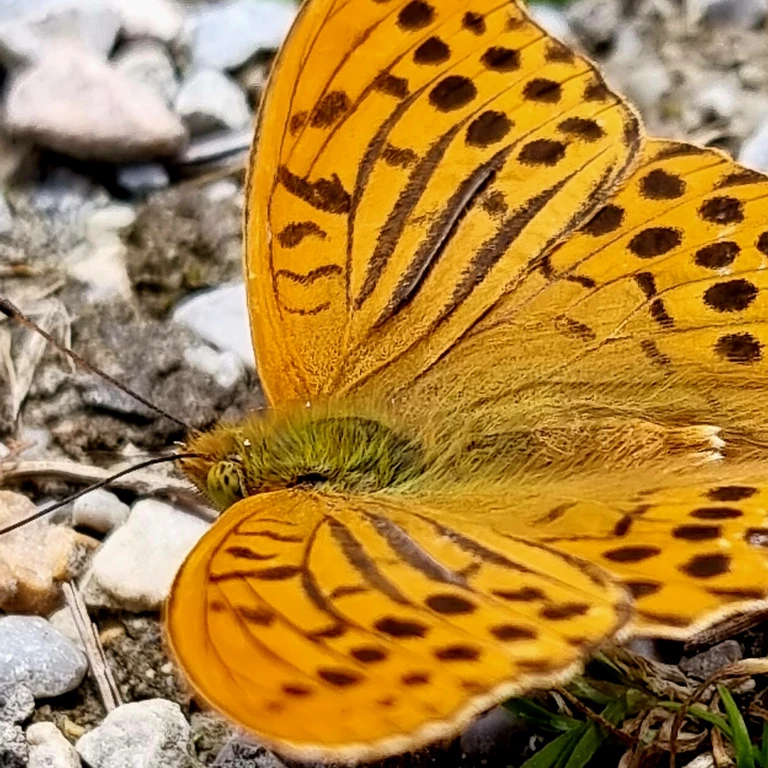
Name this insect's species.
Argynnis paphia
